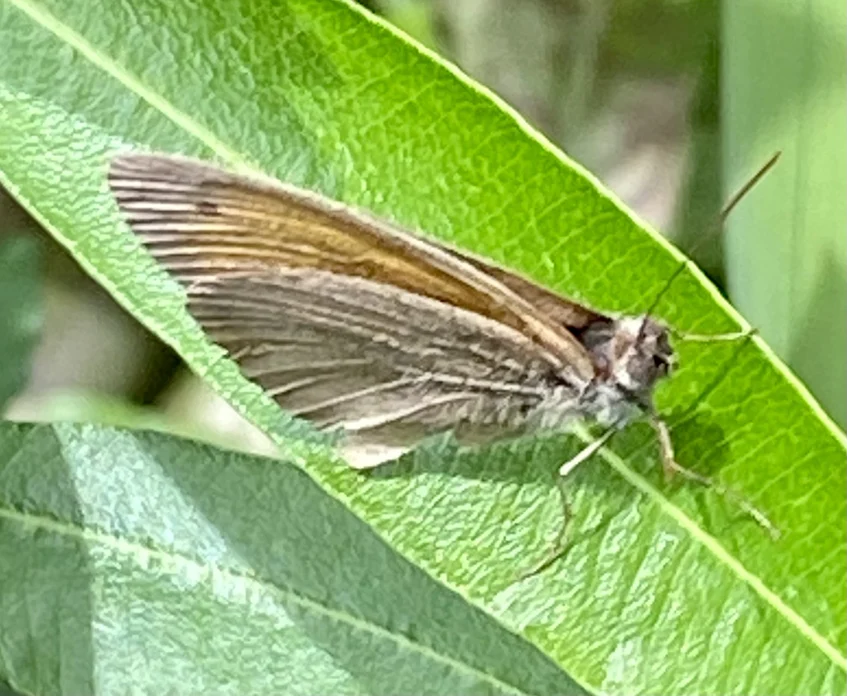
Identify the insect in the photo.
Maniola jurtina
